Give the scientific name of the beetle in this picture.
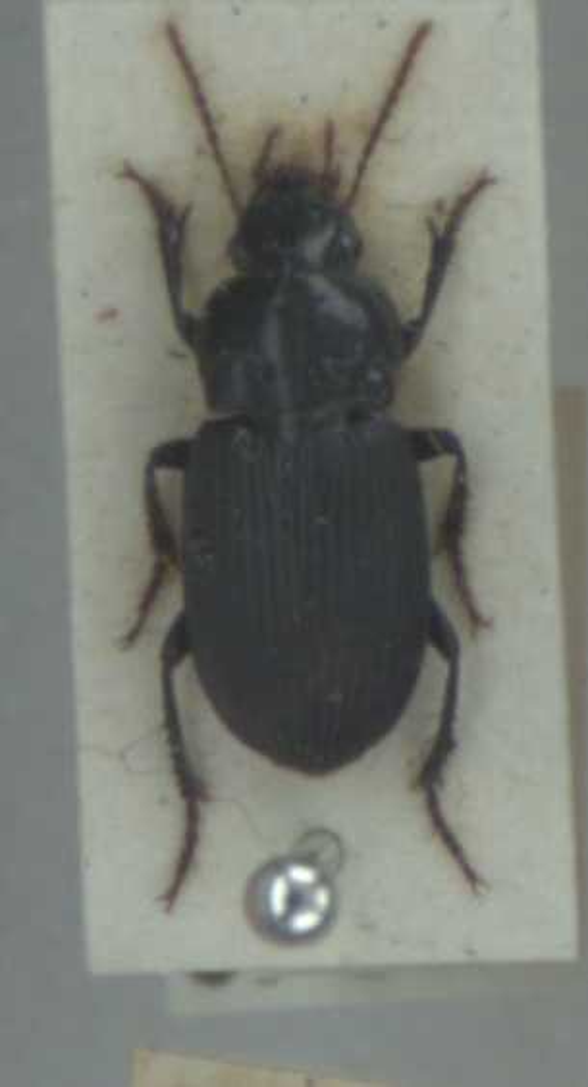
Harpalus rufipalpis
